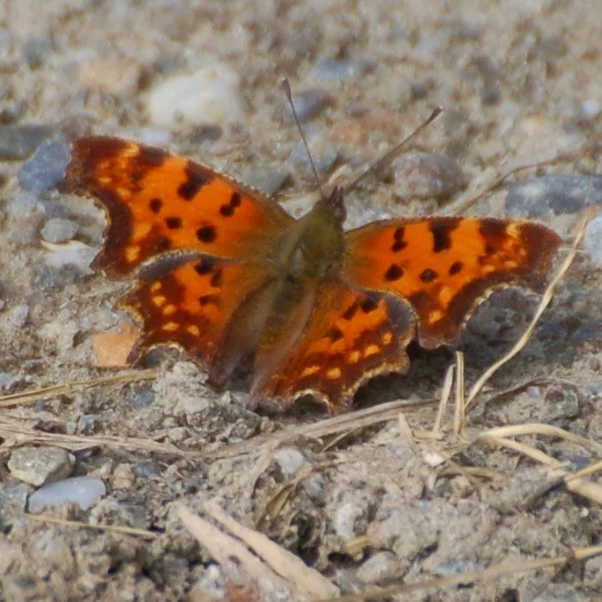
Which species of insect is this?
Polygonia c-album
